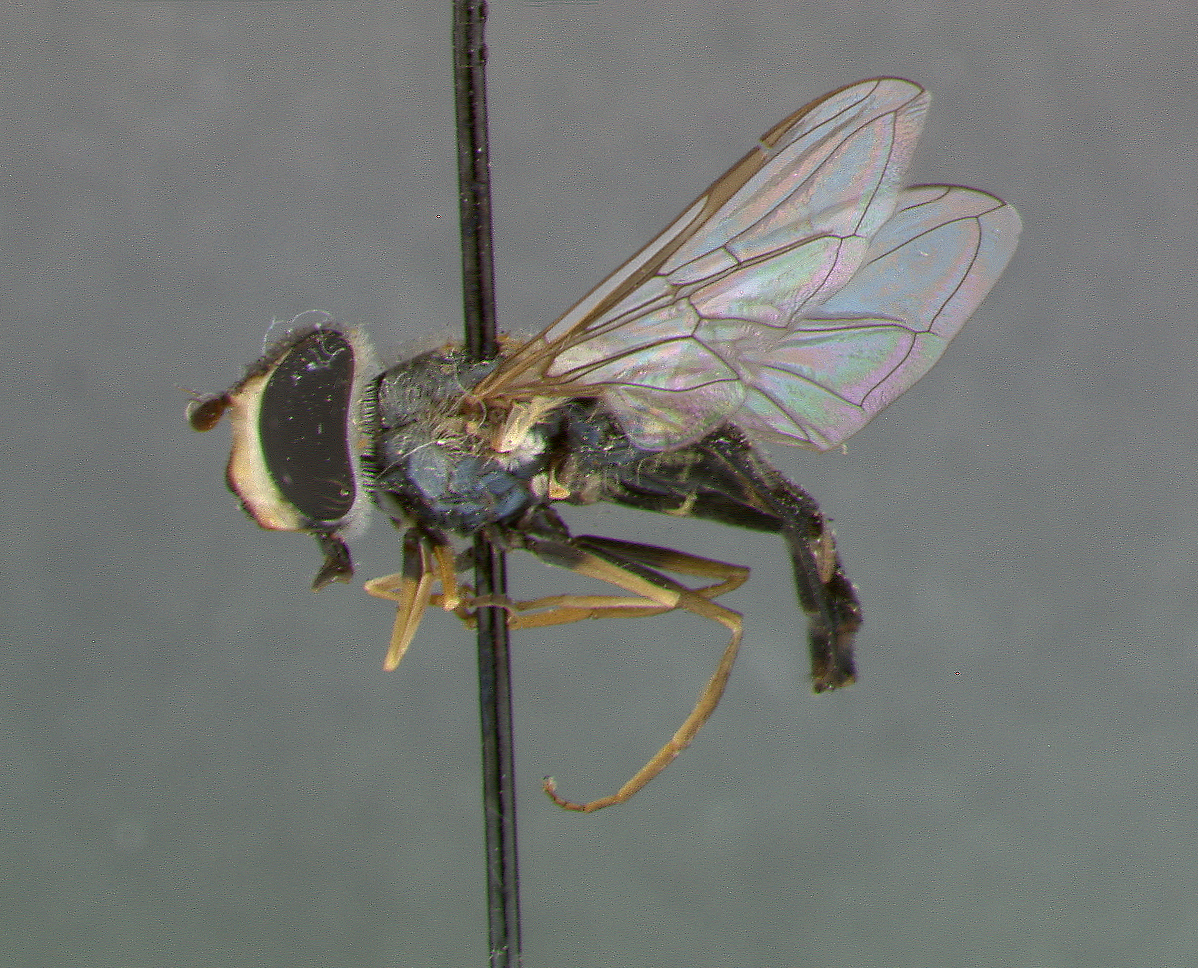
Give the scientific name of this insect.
Syrphus meadii
